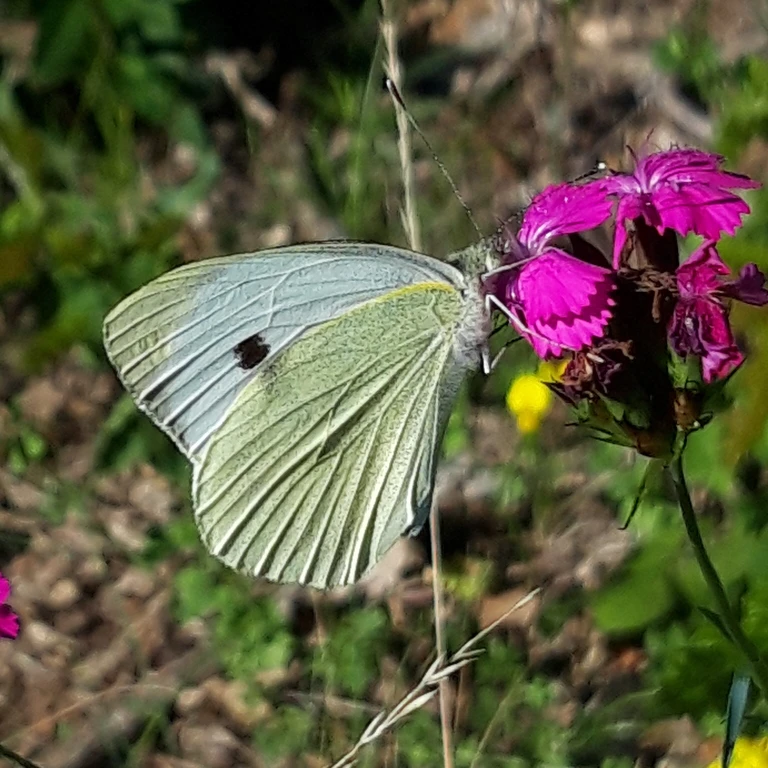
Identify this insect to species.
Pieris brassicae
